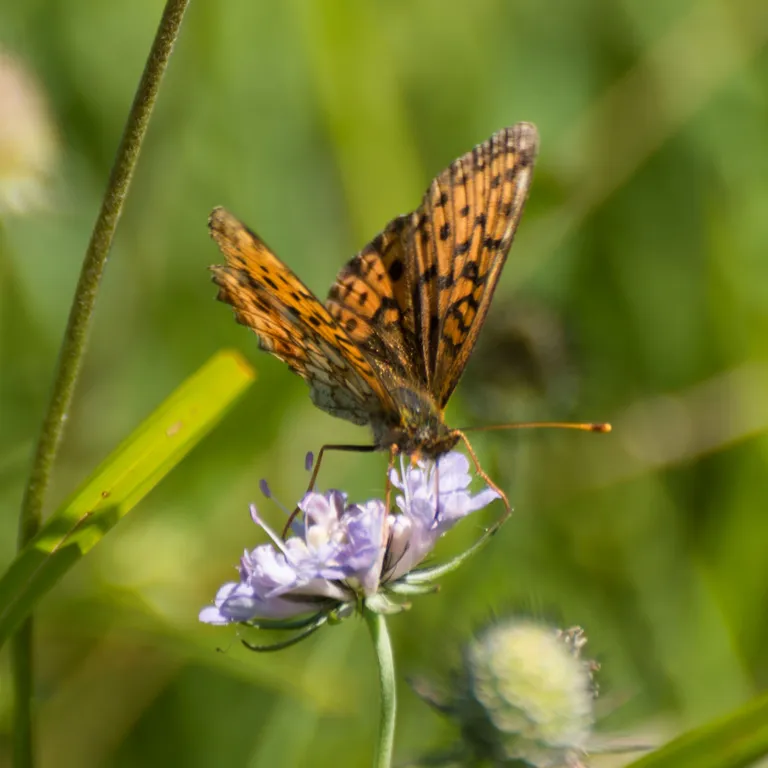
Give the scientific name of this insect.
Brenthis ino
